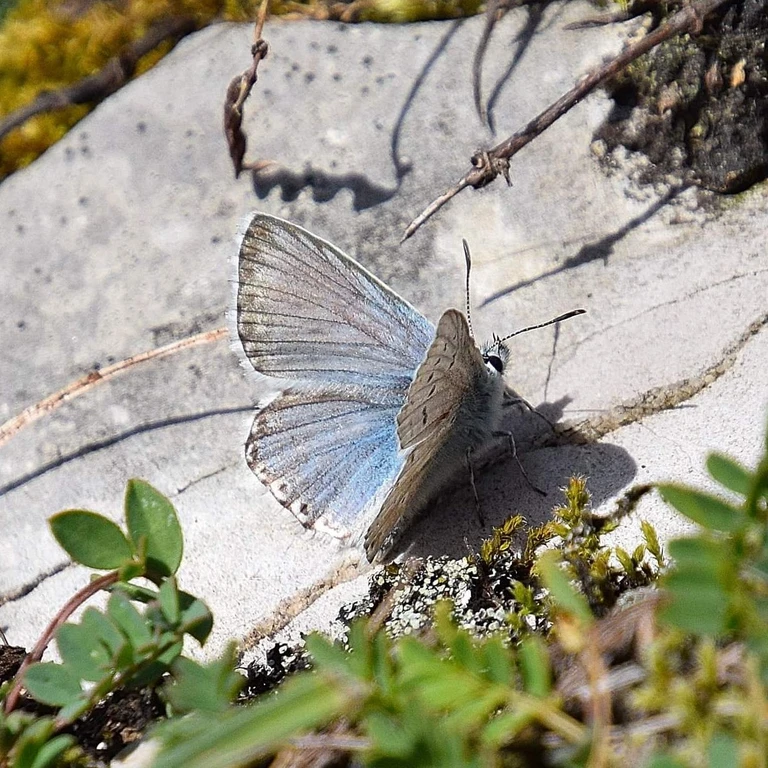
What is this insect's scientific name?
Lysandra coridon
